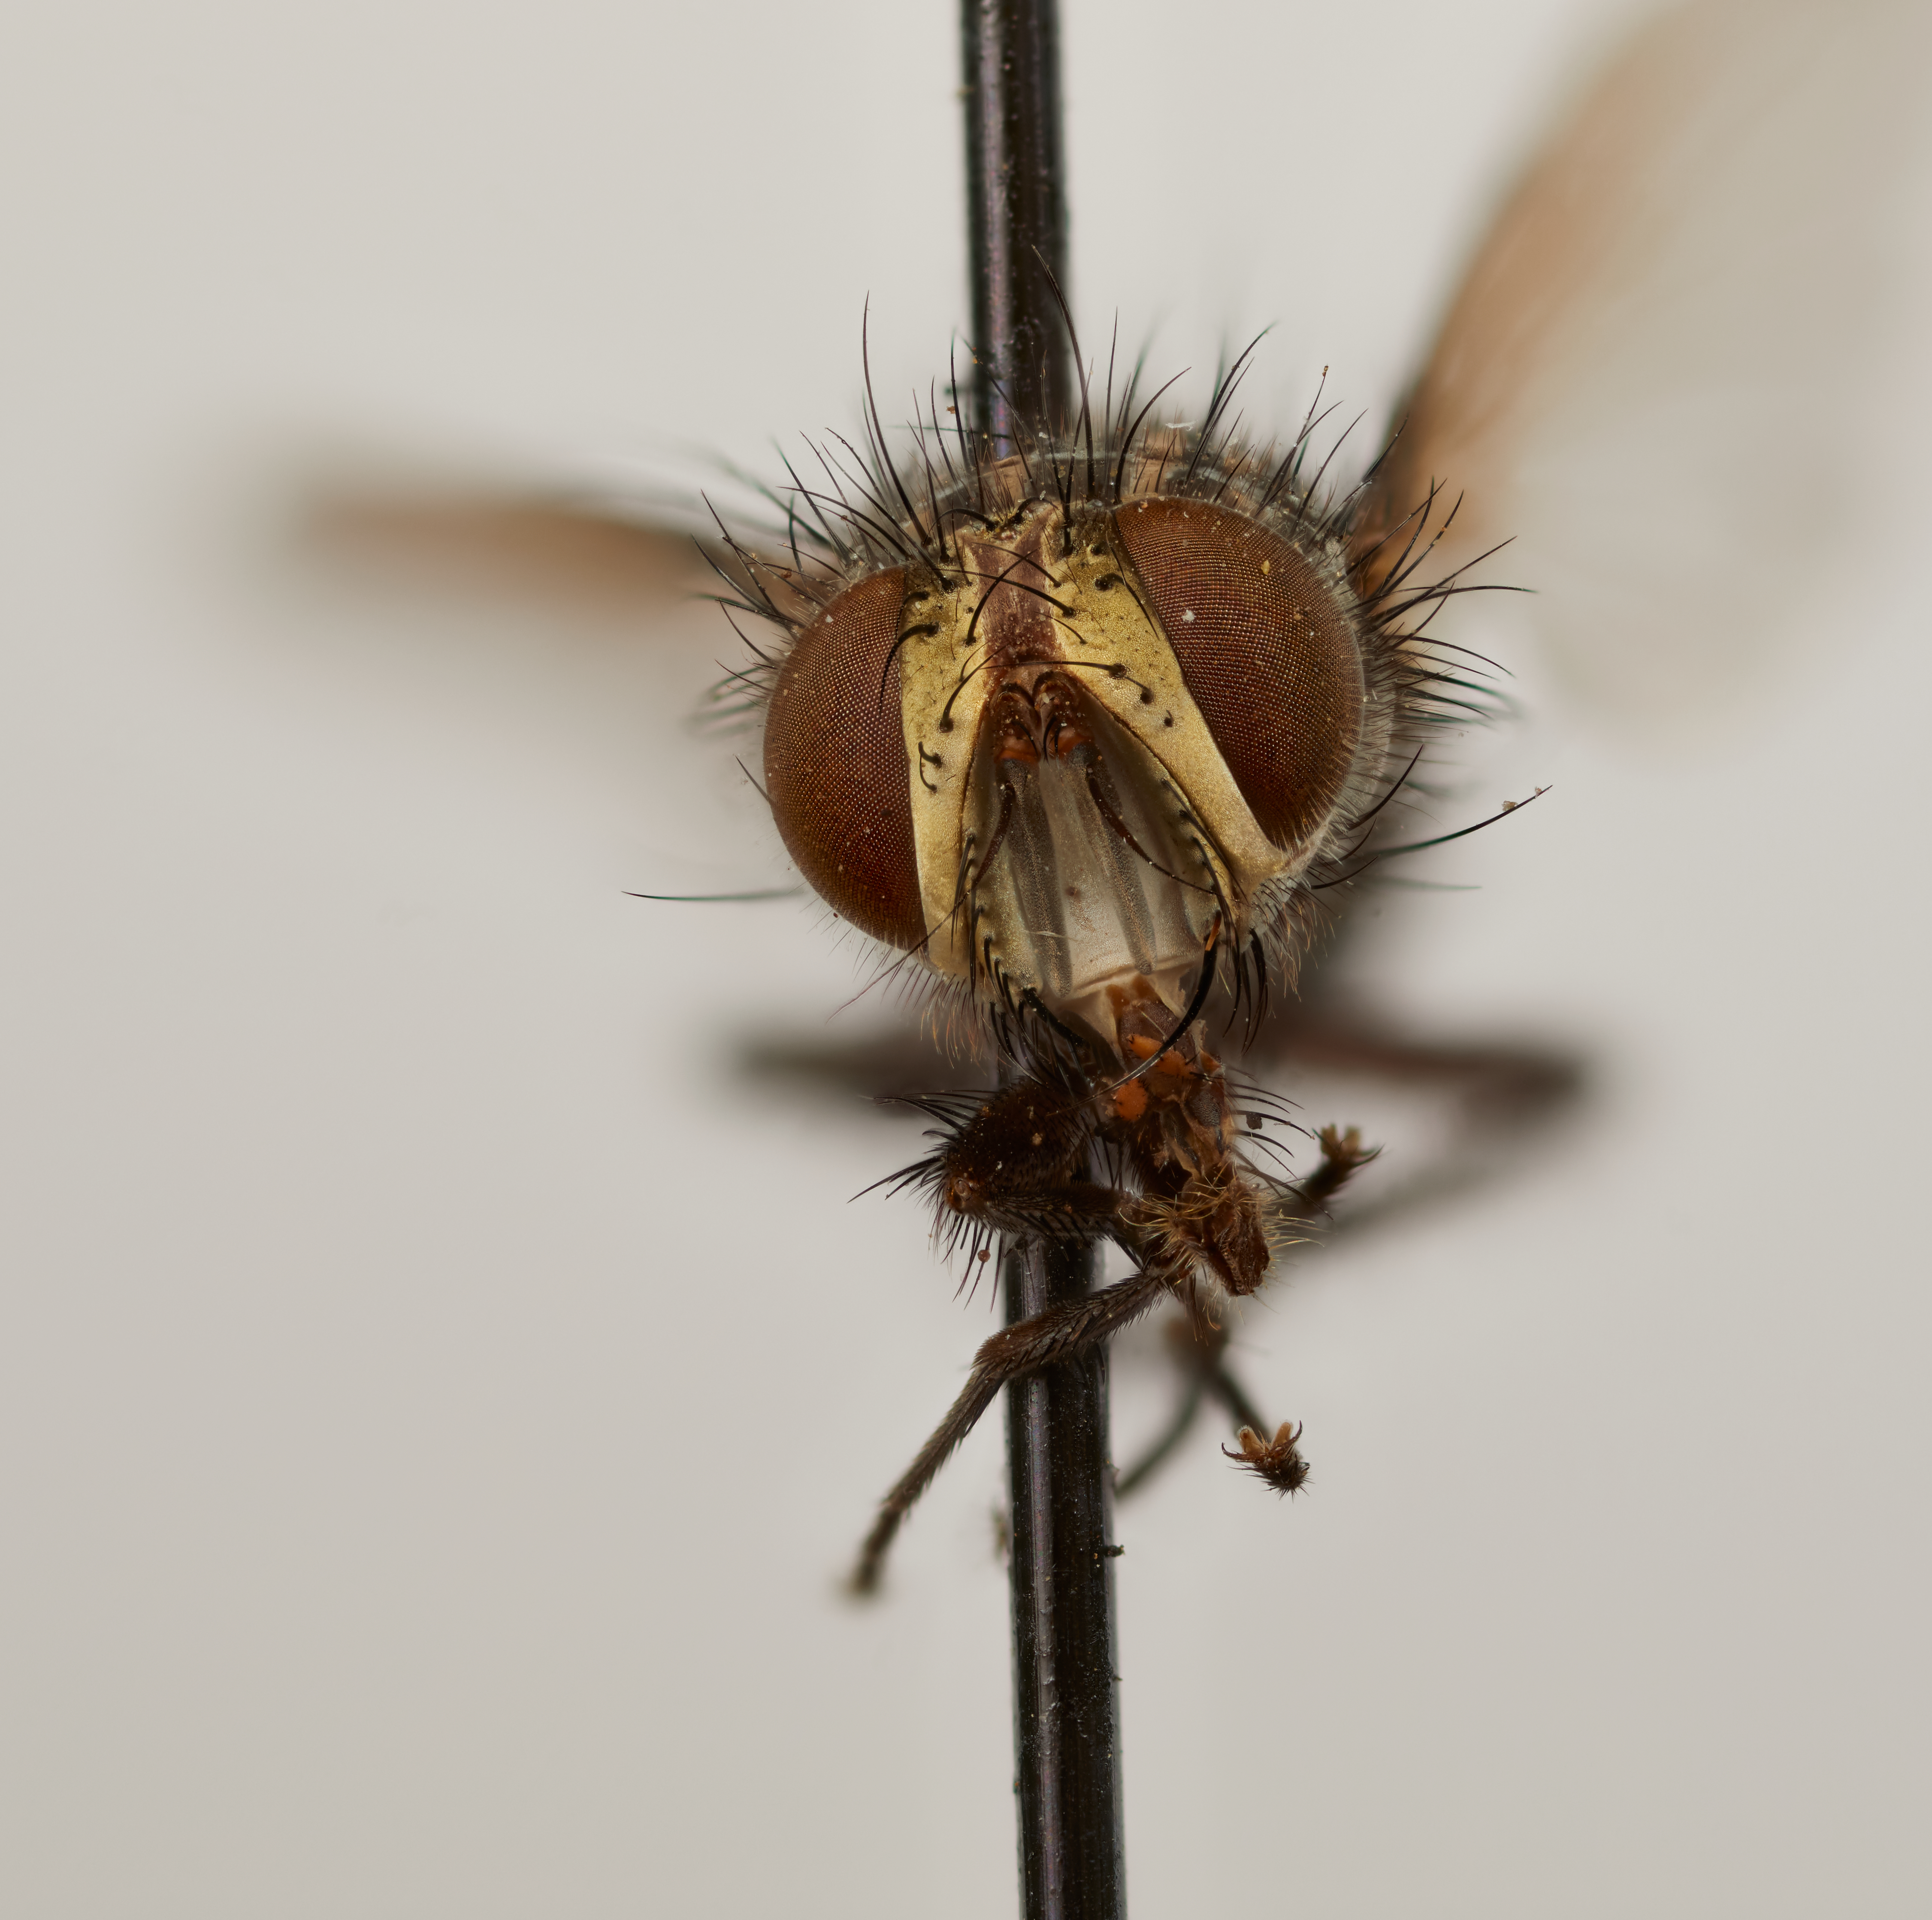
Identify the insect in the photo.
Verrugophryno exoristoides
